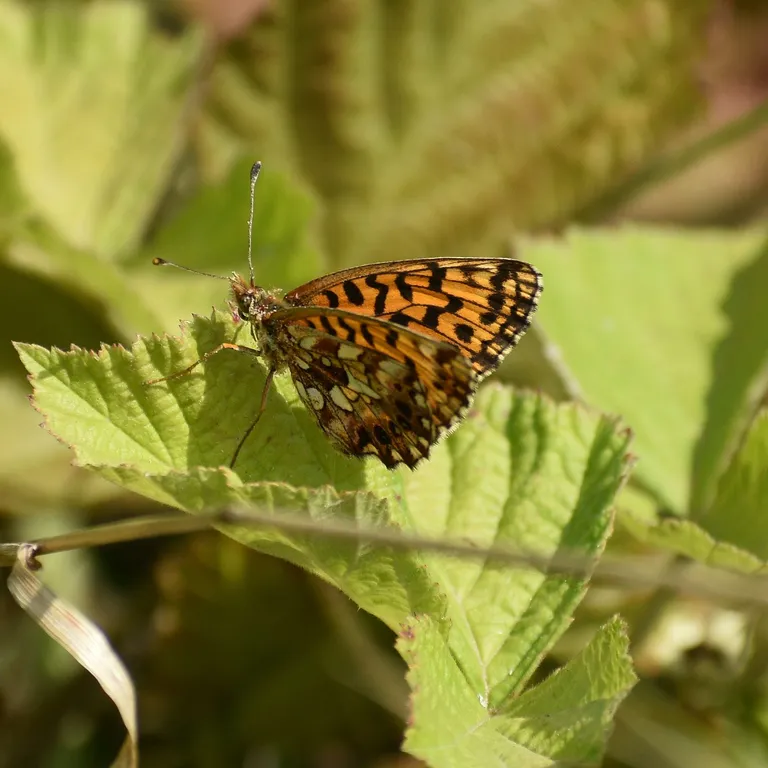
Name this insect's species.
Boloria dia
